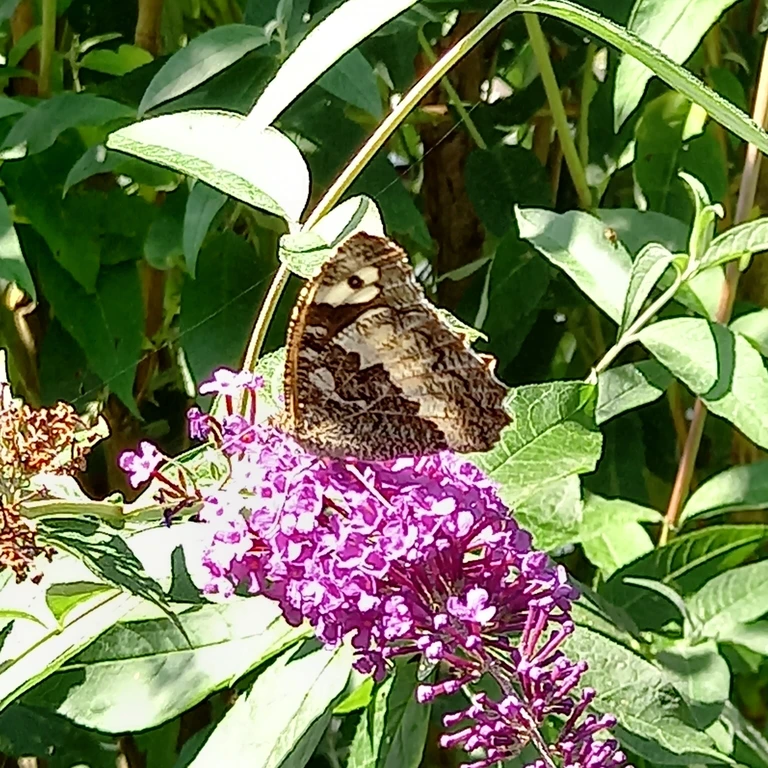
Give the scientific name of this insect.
Brintesia circe
